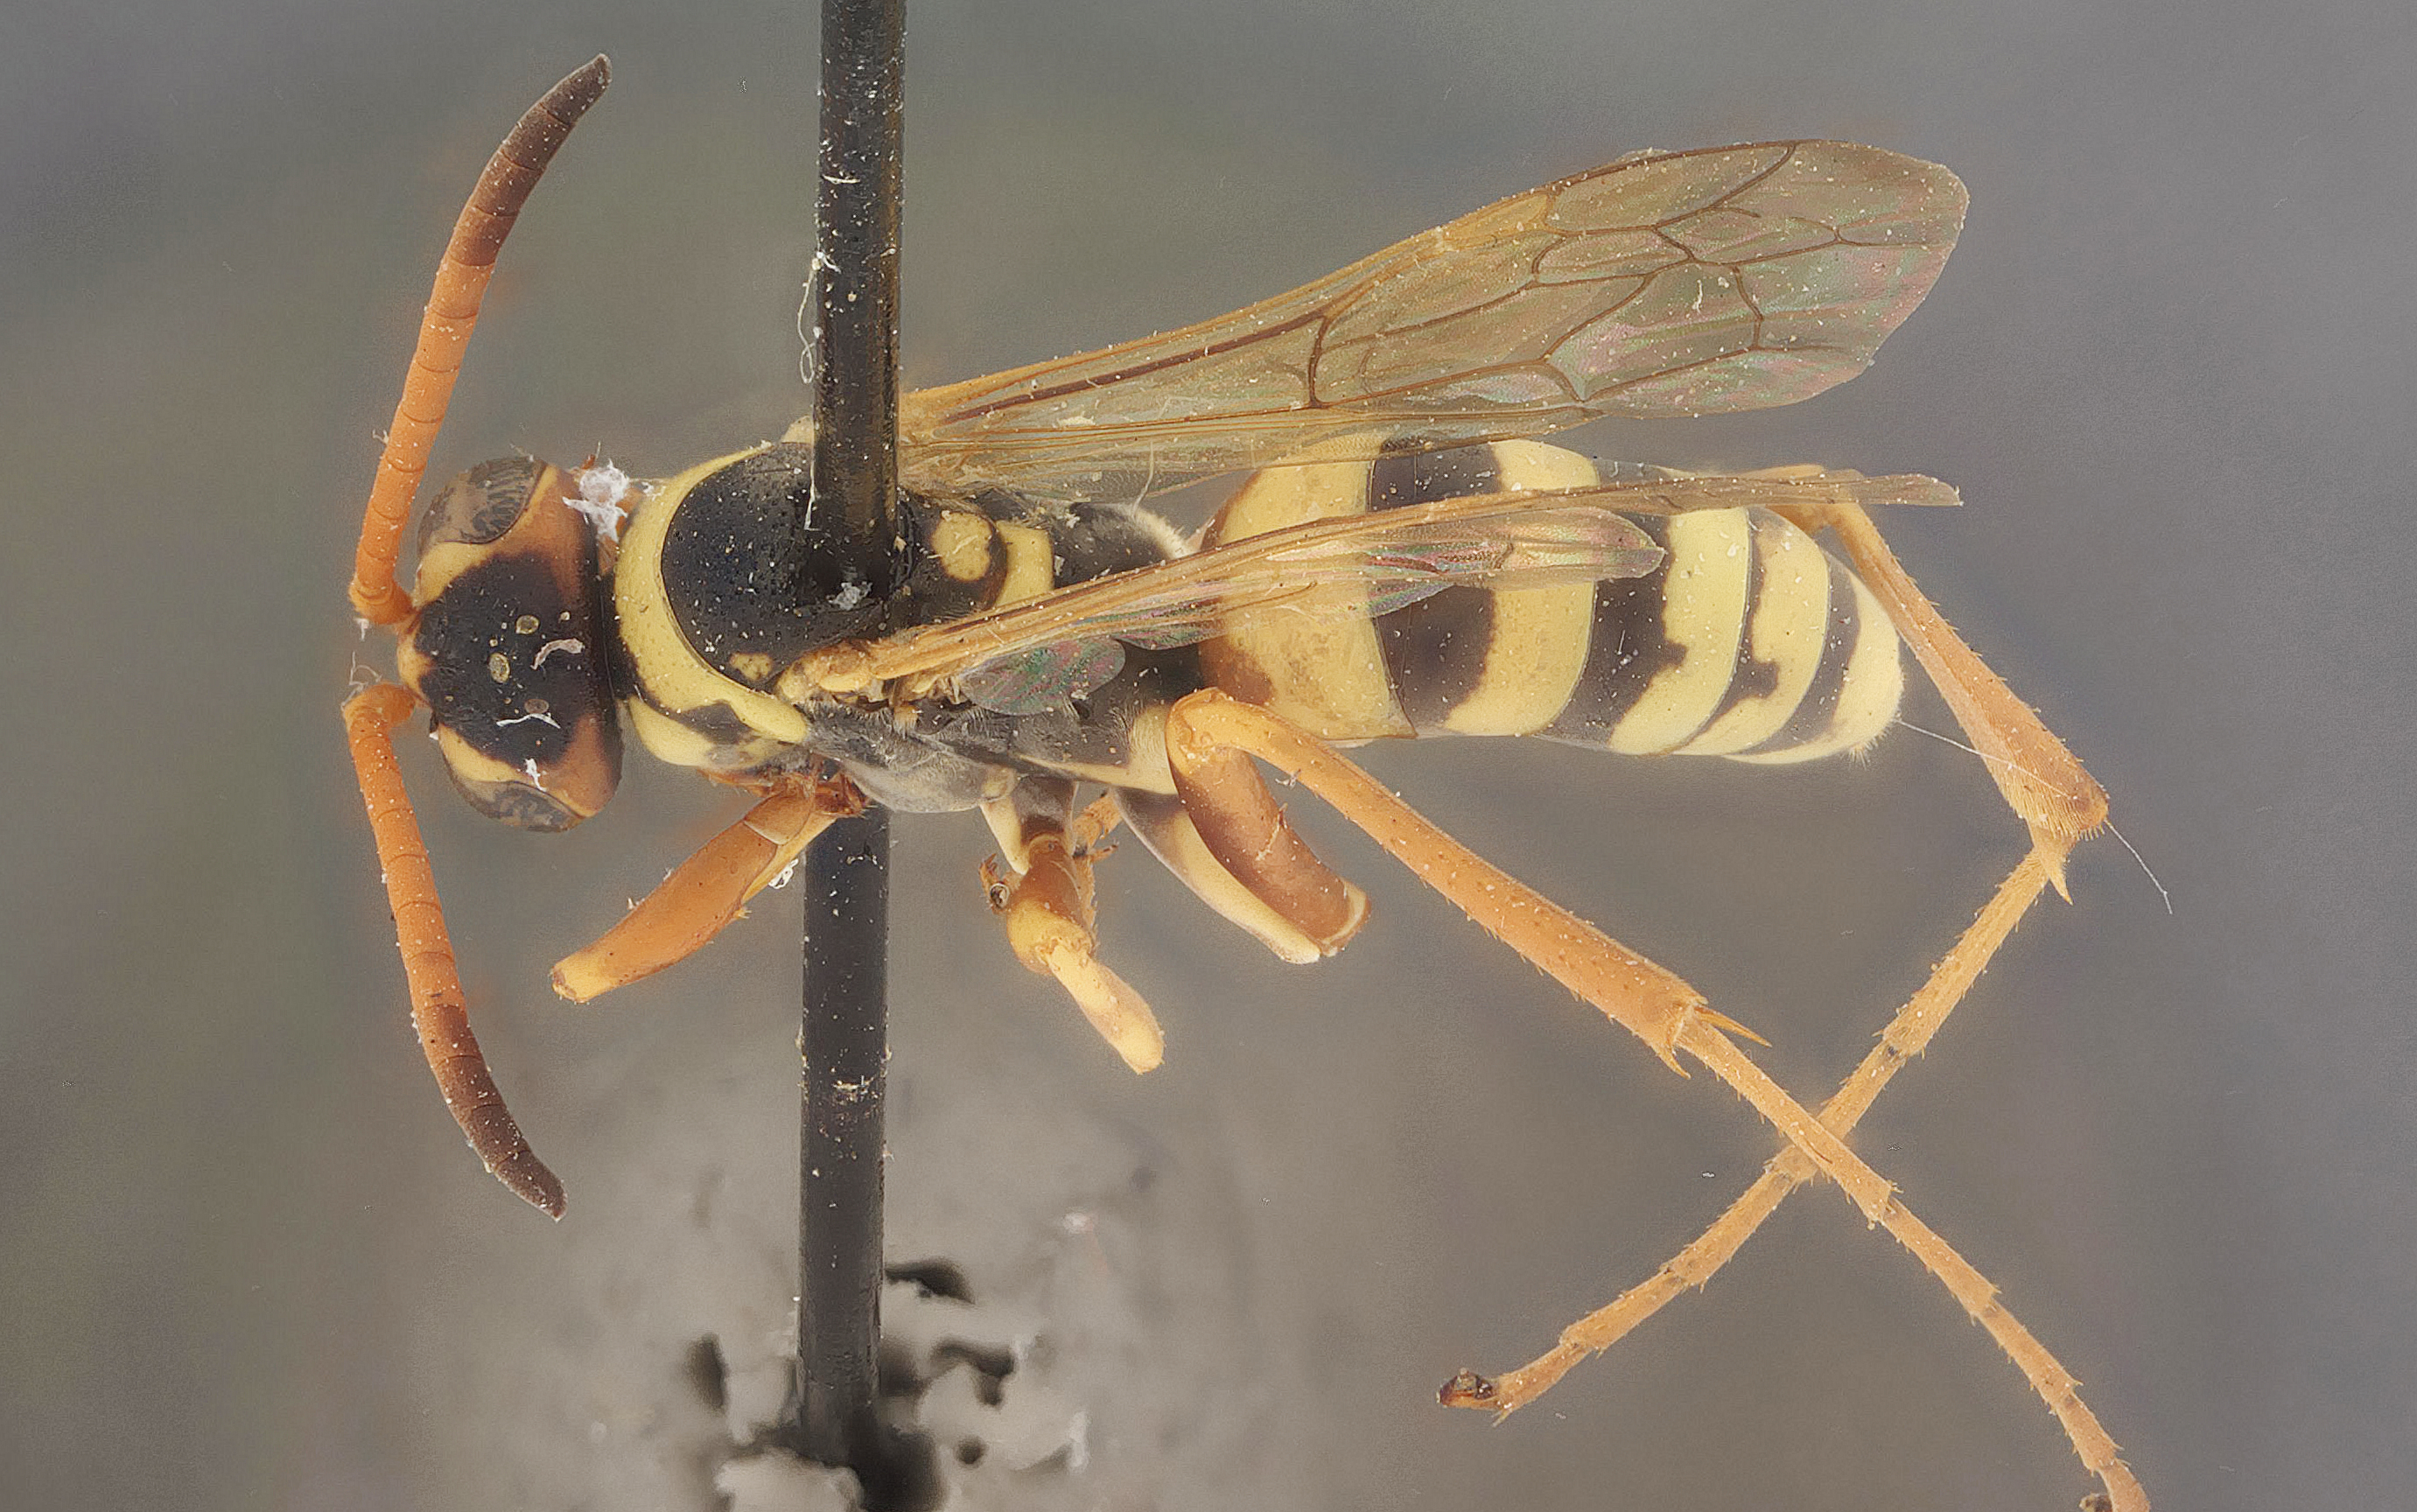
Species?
Ceropales elegans
